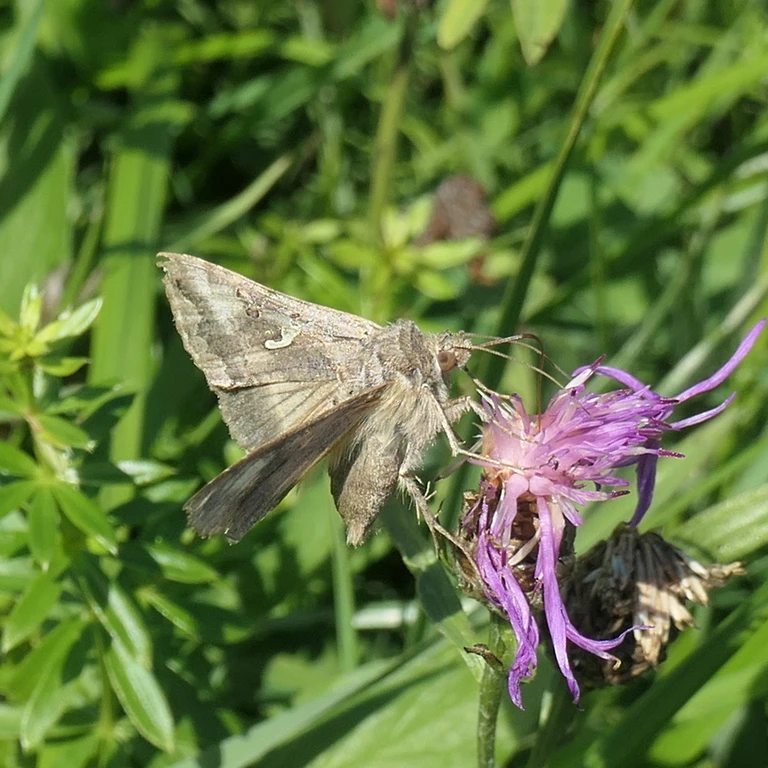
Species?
Autographa gamma
